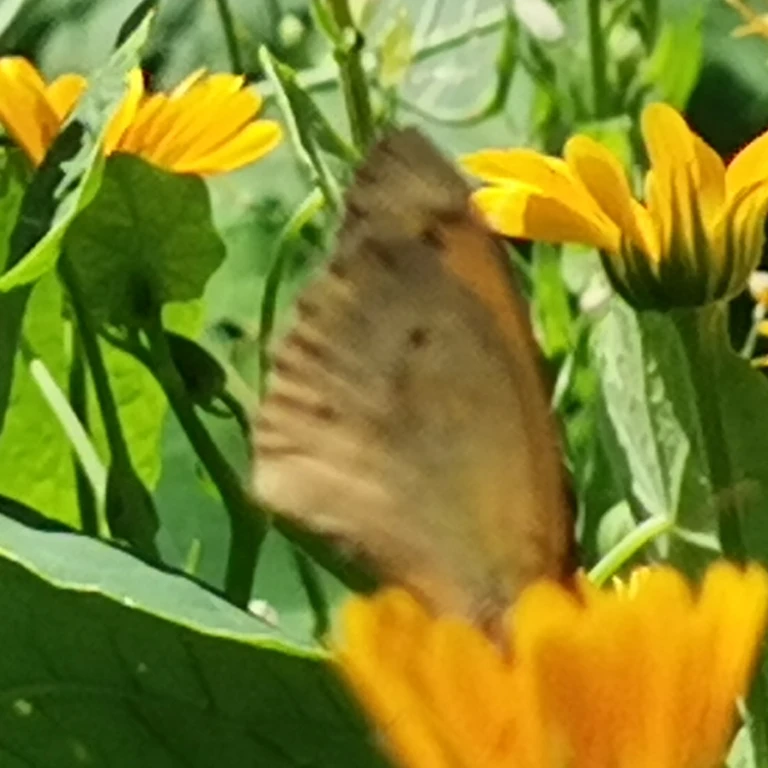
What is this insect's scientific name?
Maniola jurtina
